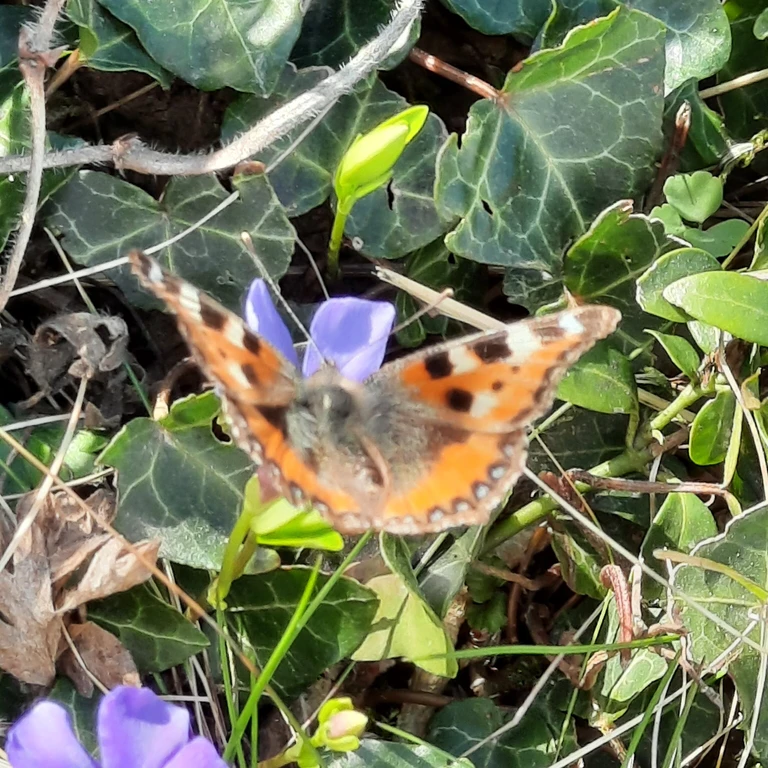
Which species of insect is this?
Aglais urticae
